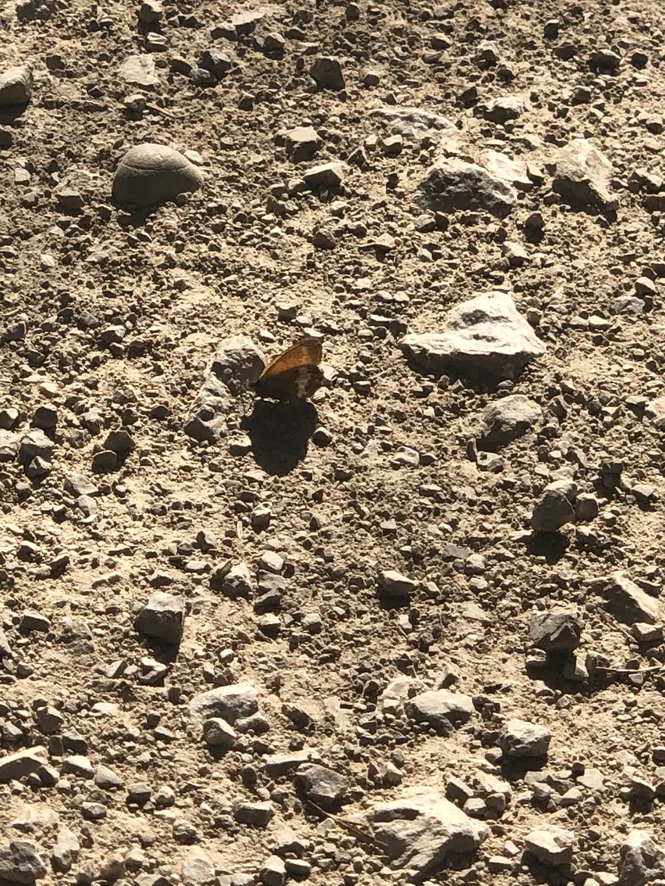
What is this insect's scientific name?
Coenonympha arcania
